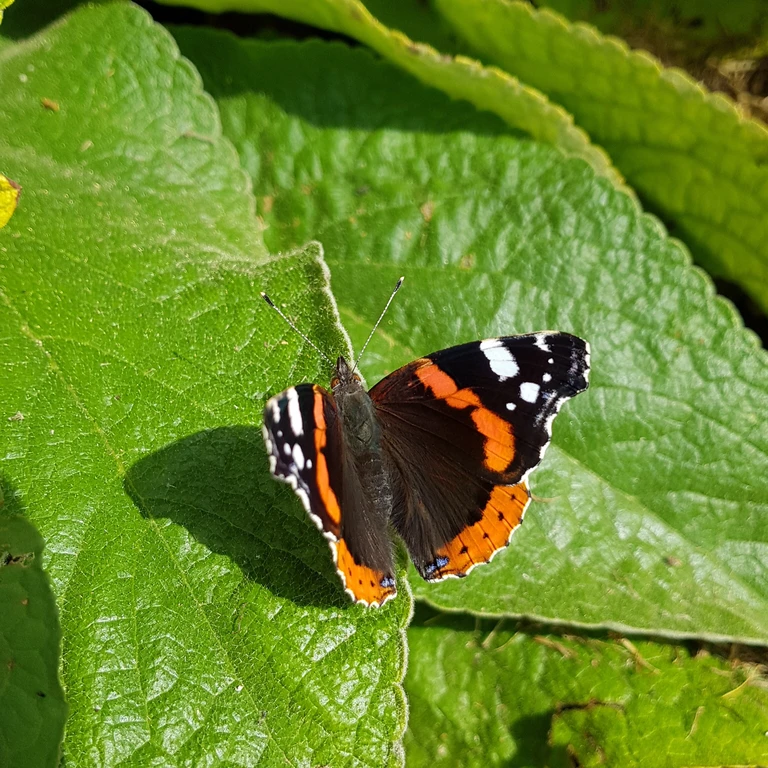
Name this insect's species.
Vanessa atalanta
